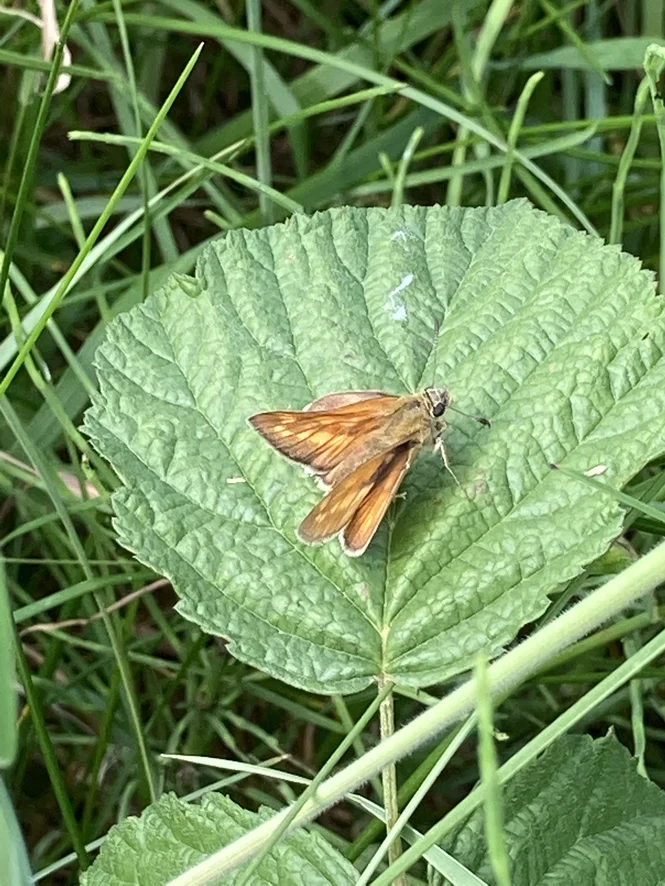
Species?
Ochlodes sylvanus (also Ochlodes venata)
